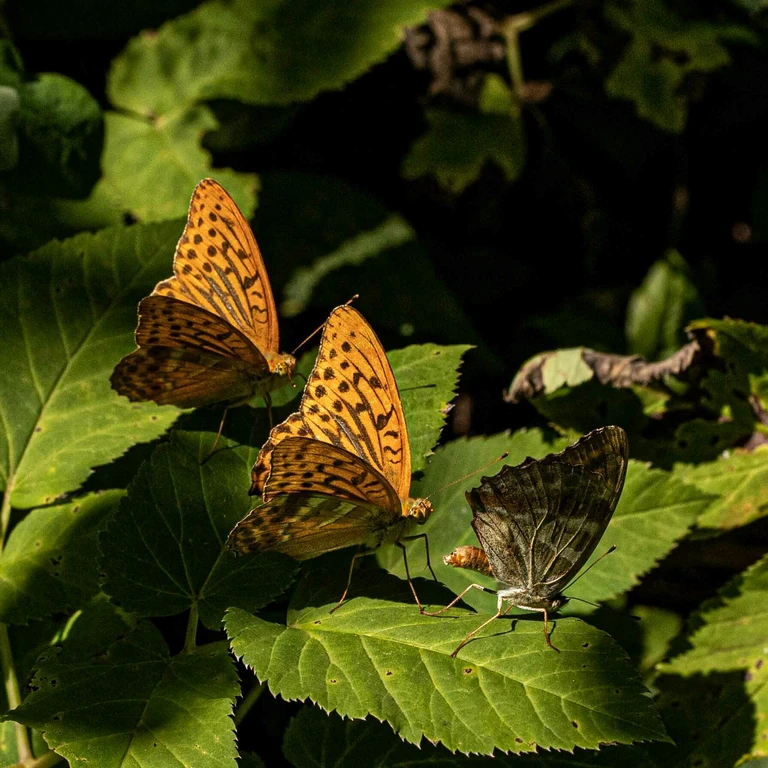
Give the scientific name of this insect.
Argynnis paphia
